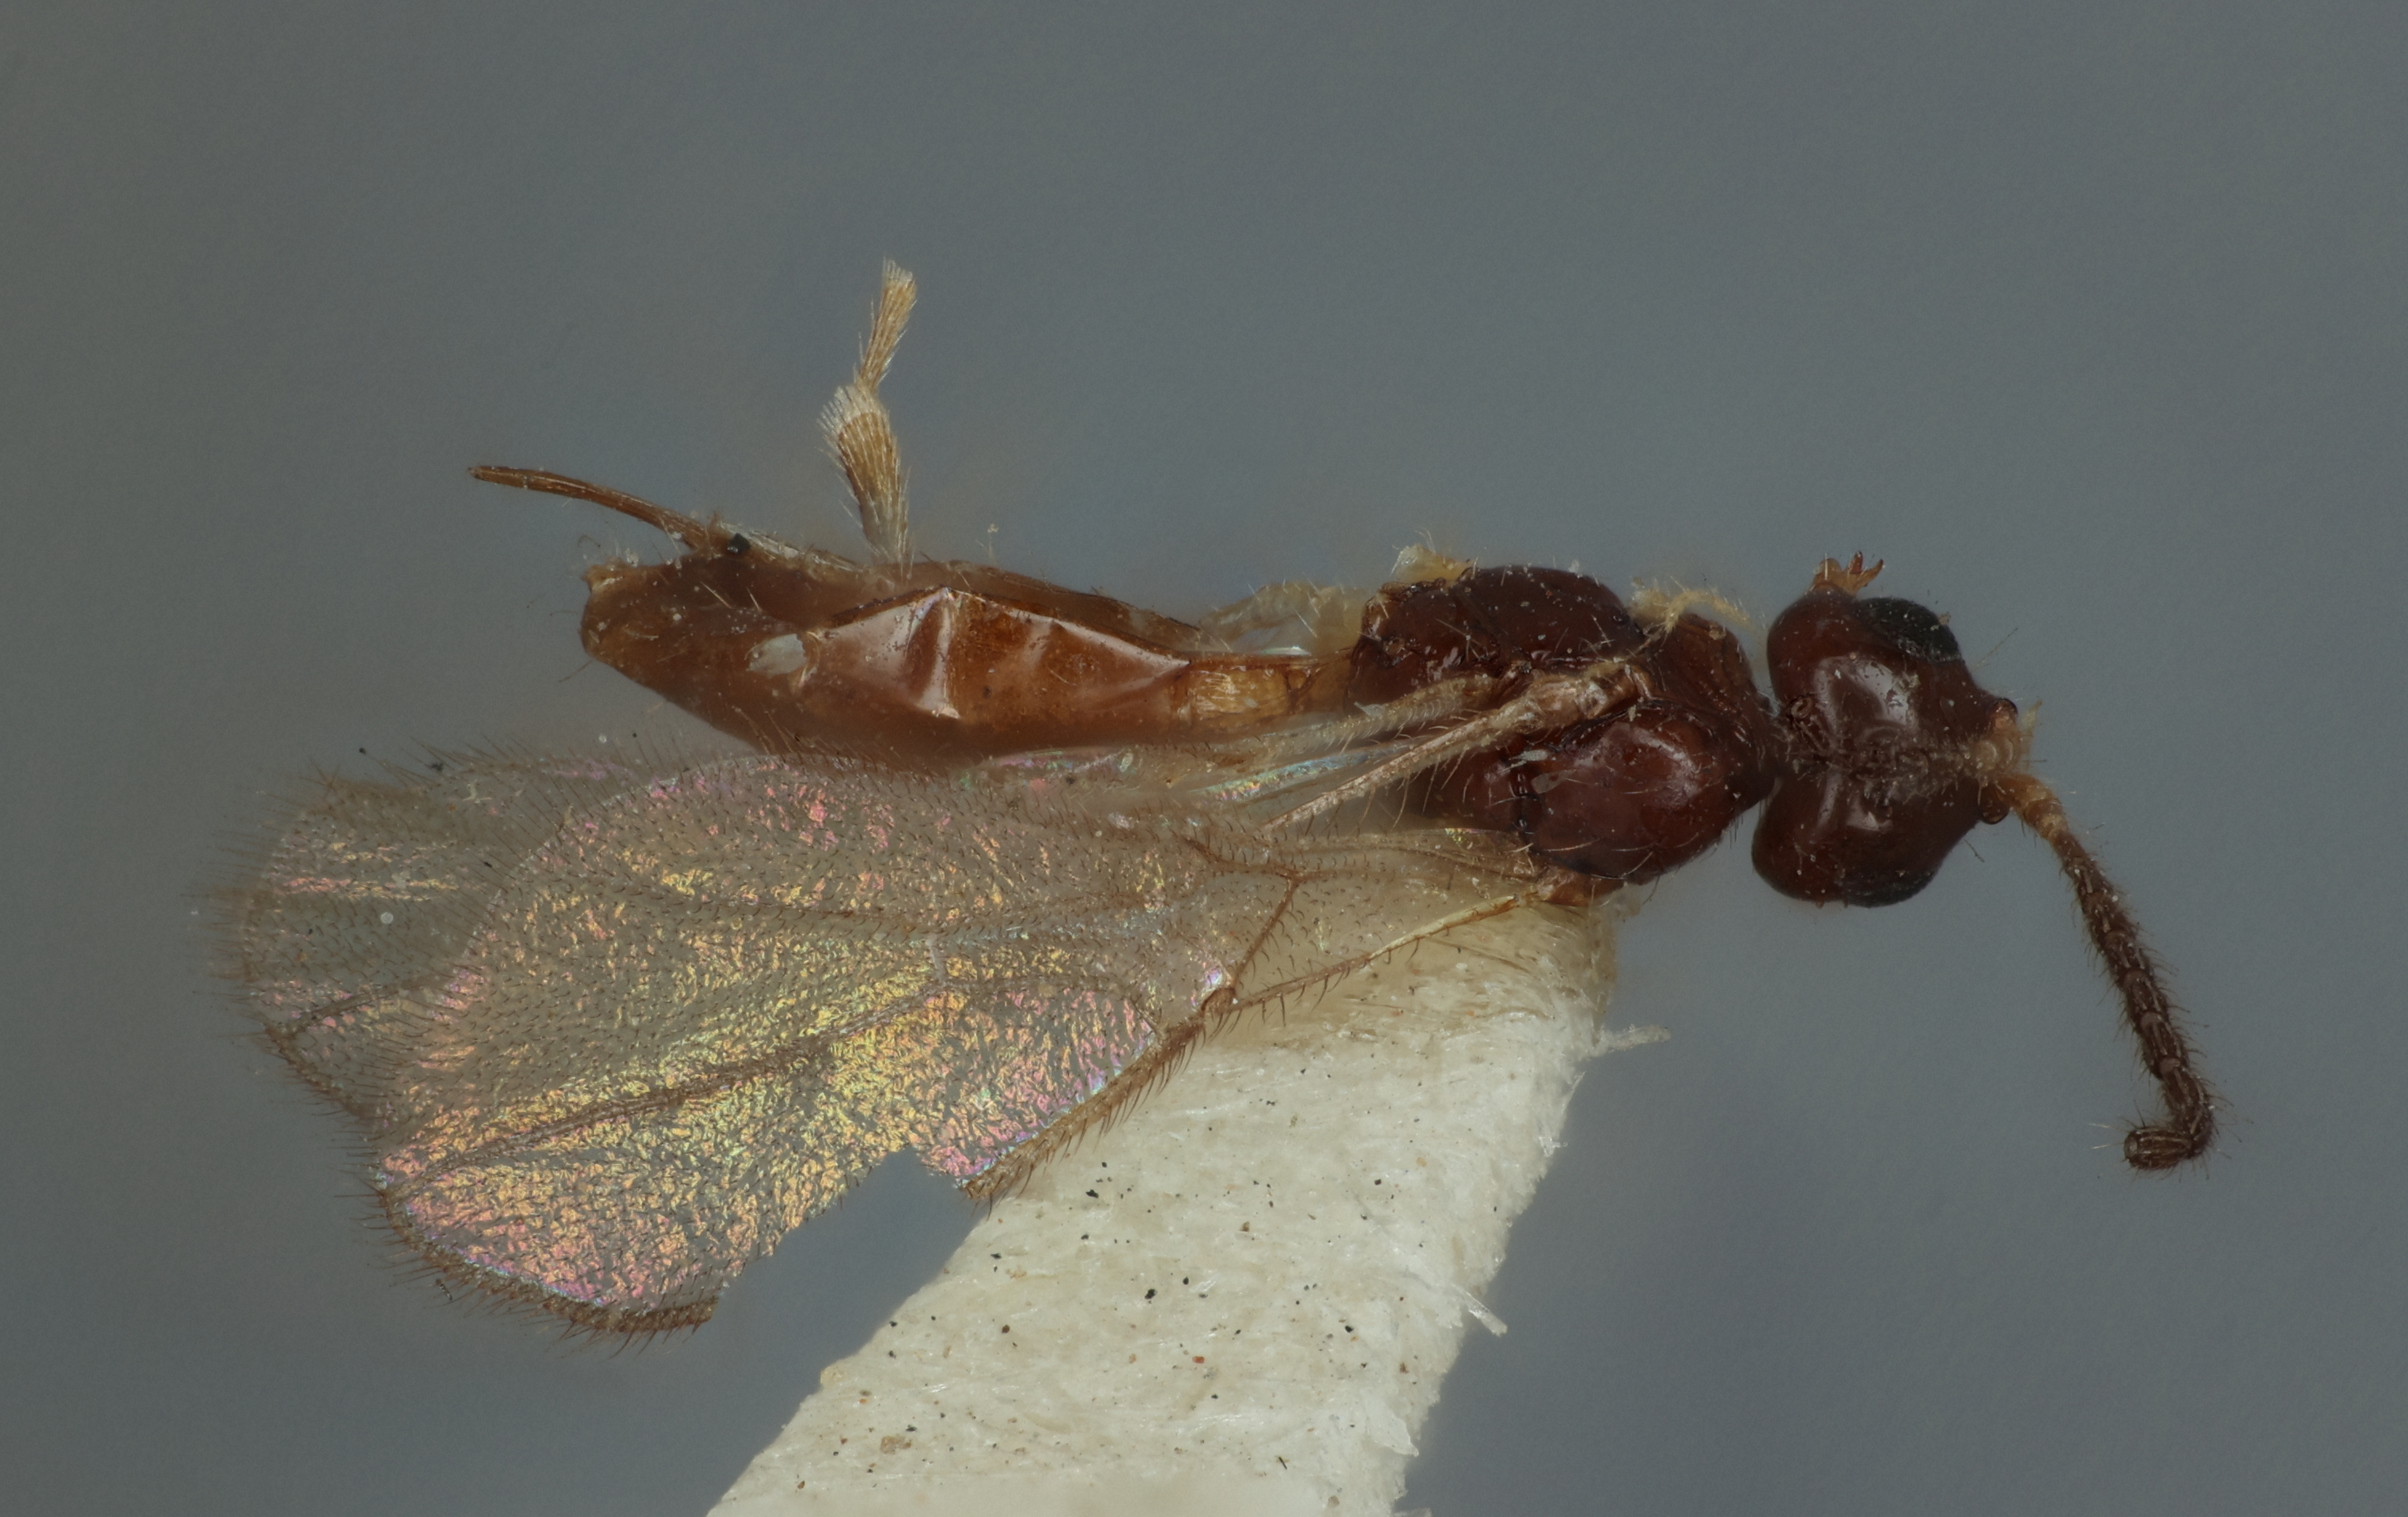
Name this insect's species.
Aspilota smithi
